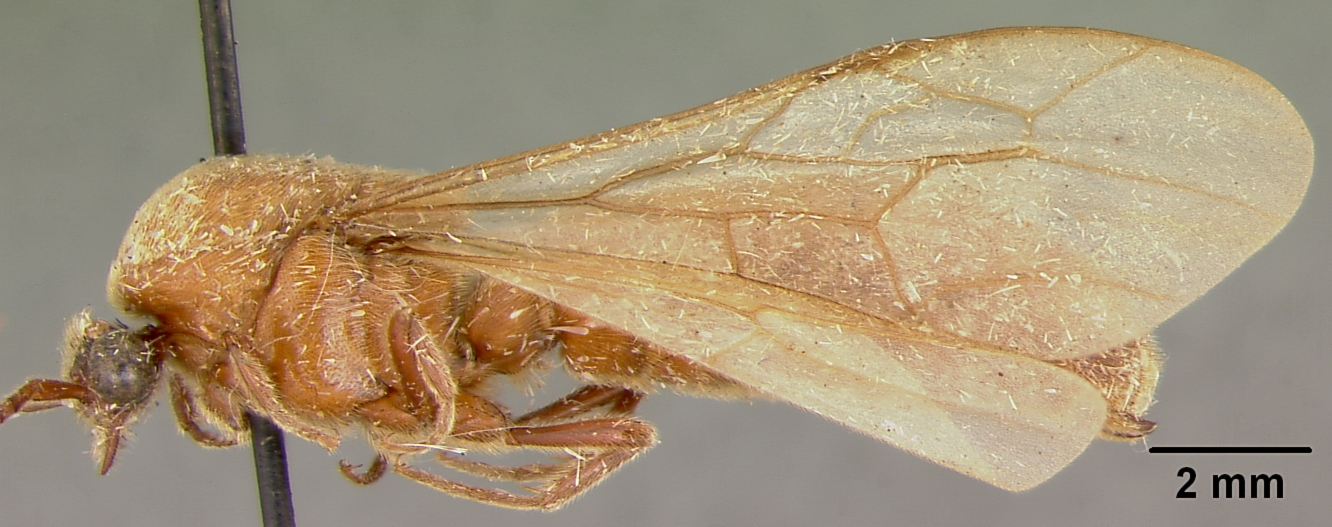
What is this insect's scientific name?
Eciton pilosum
